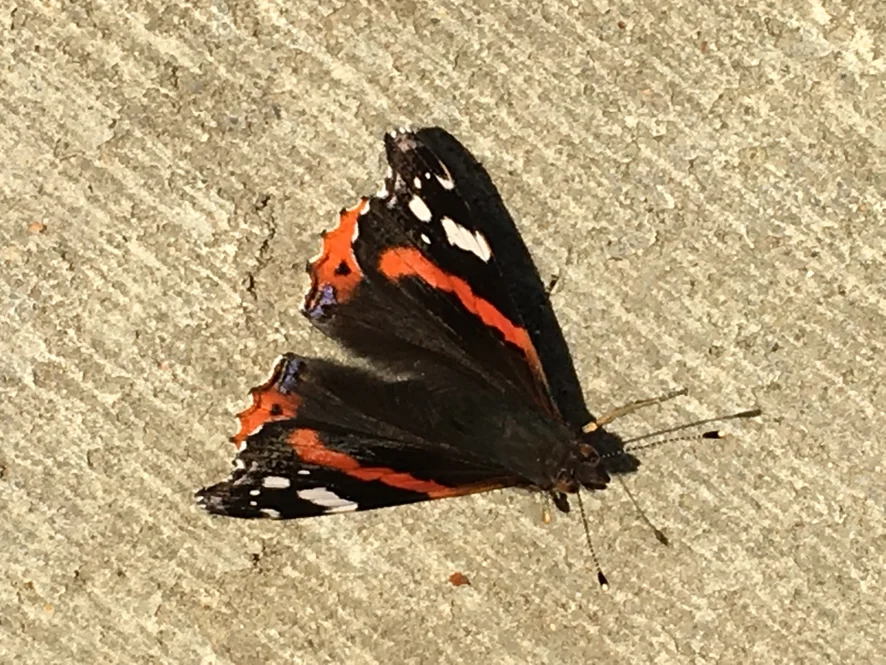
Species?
Vanessa atalanta
